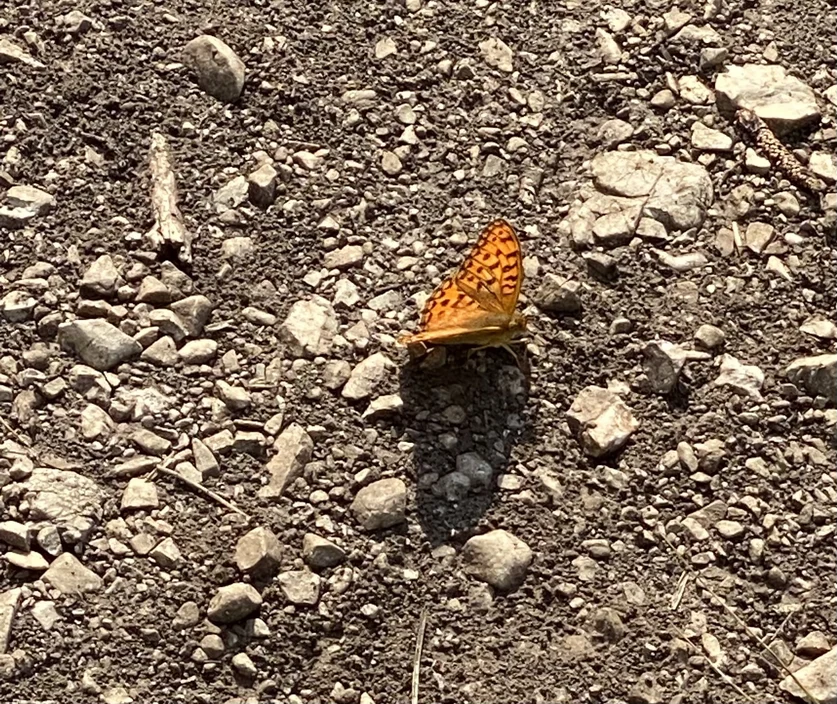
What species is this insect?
Fabriciana adippe
